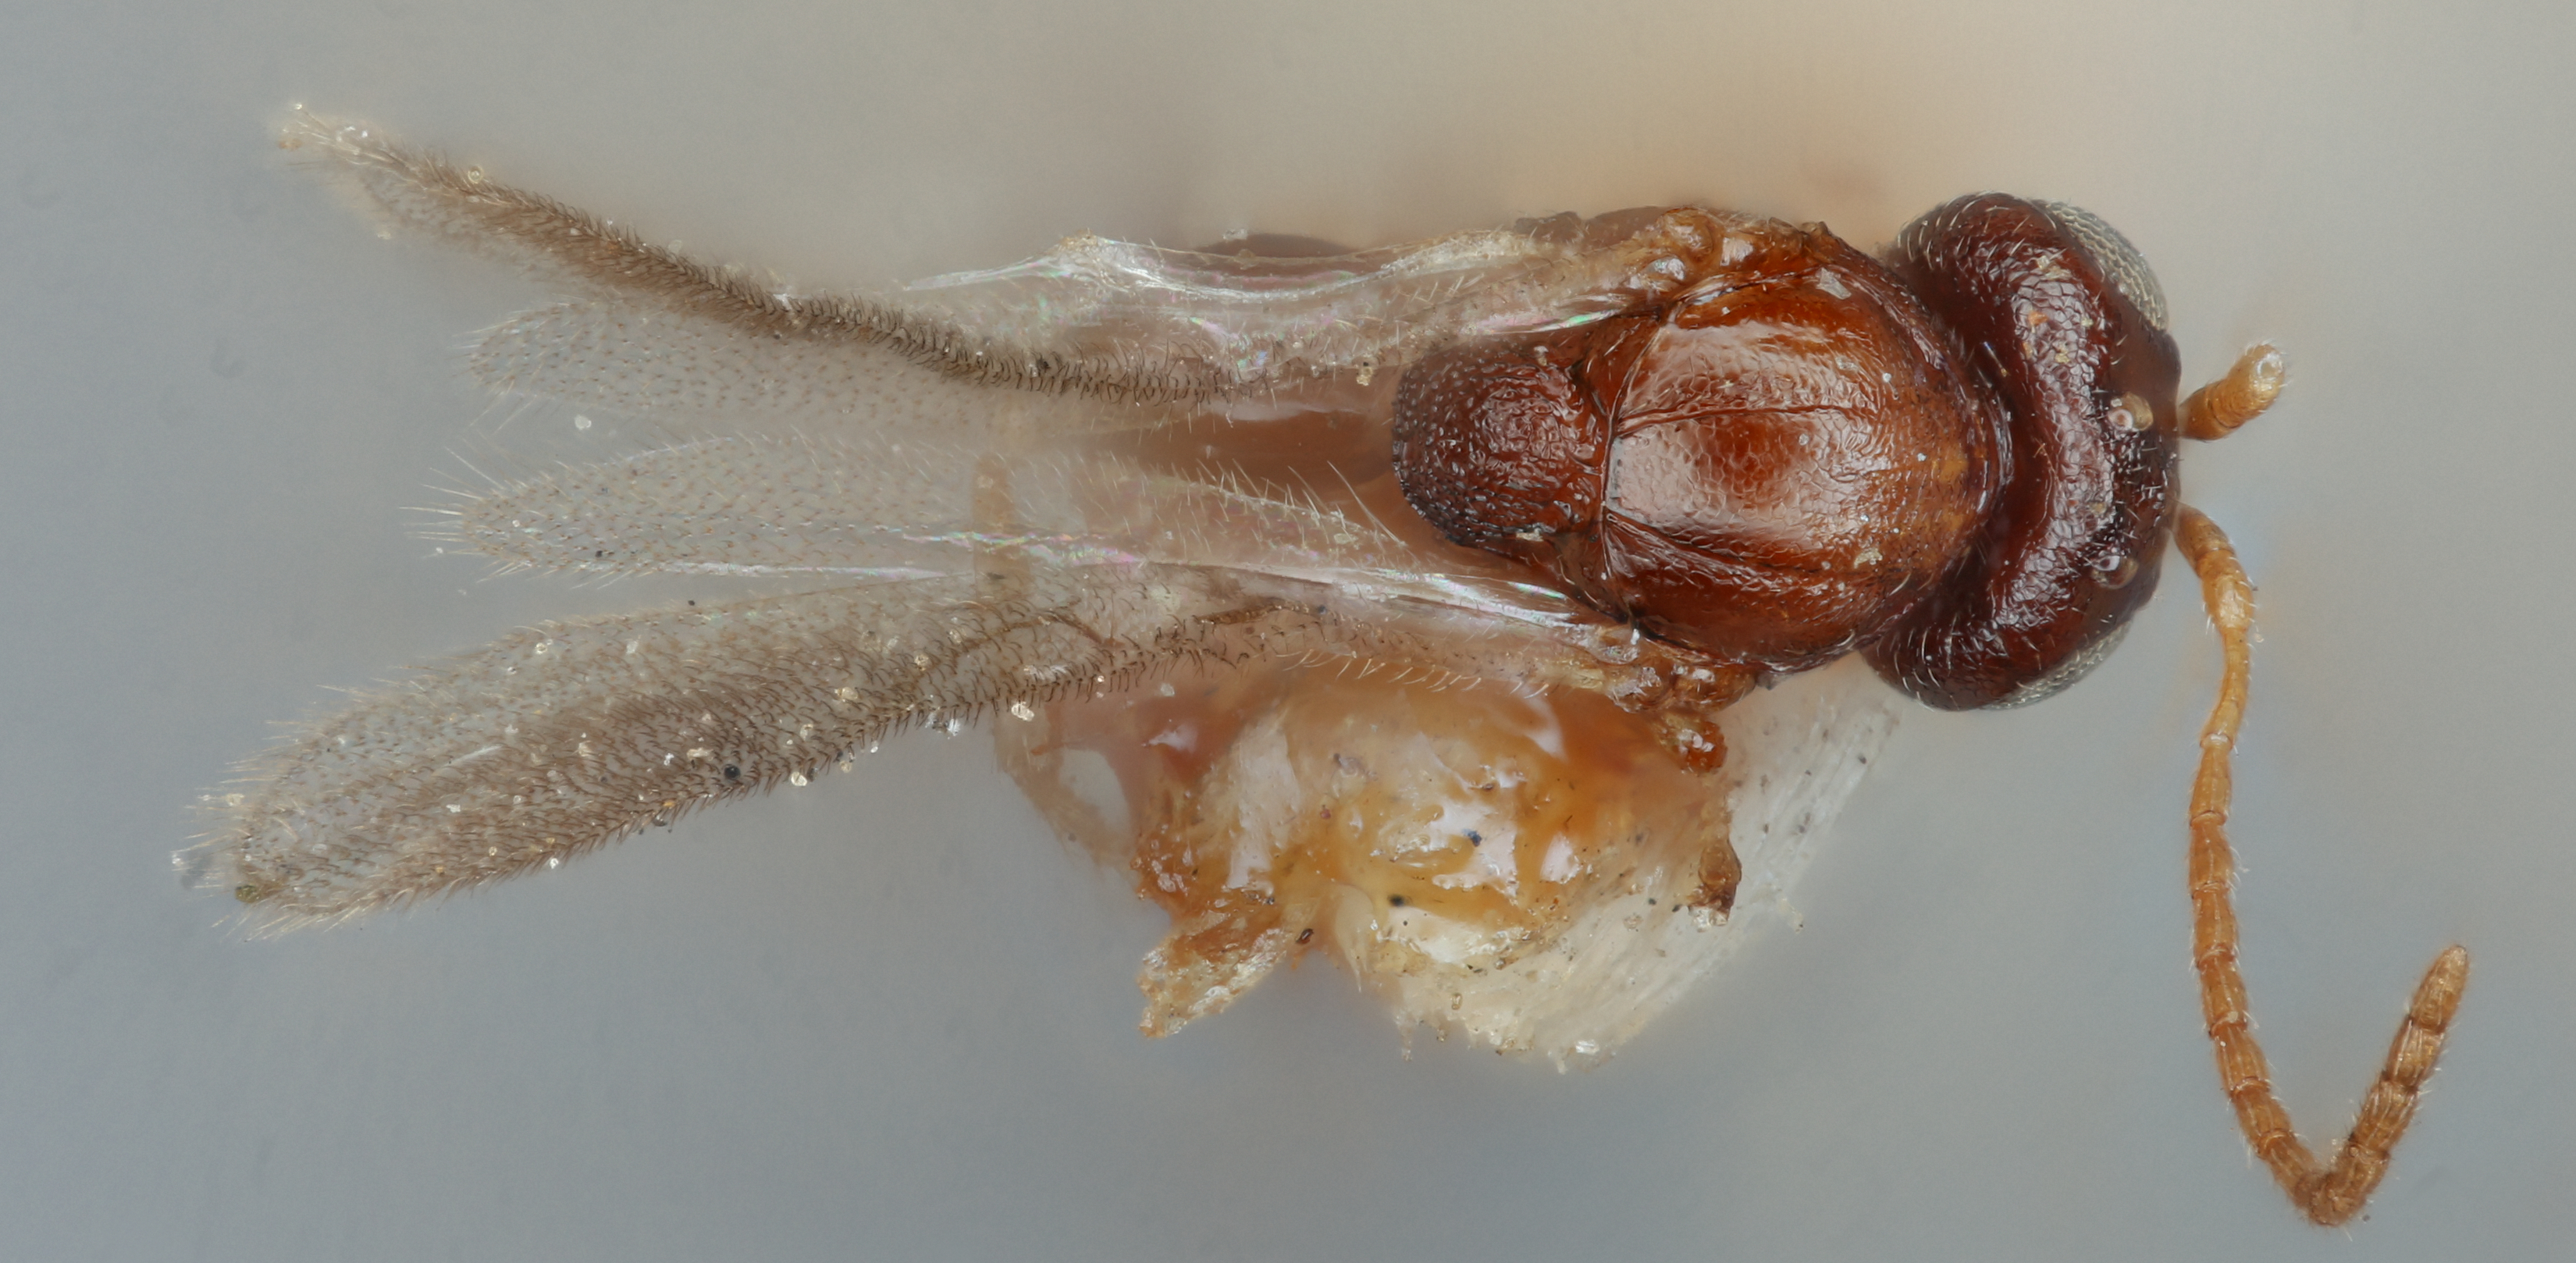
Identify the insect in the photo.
Neuroterus longipennis
